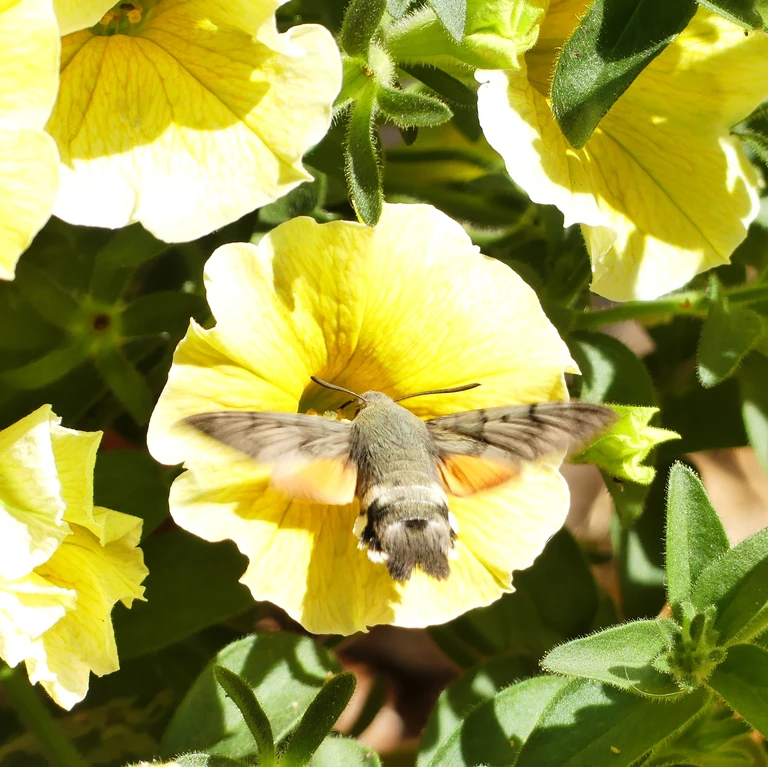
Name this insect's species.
Macroglossum stellatarum
